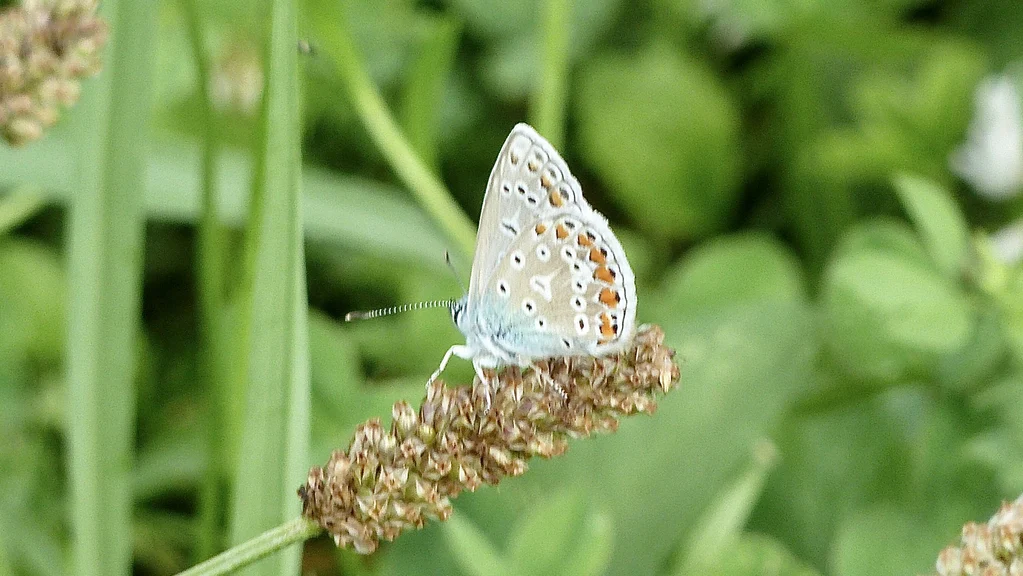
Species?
Polyommatus icarus
